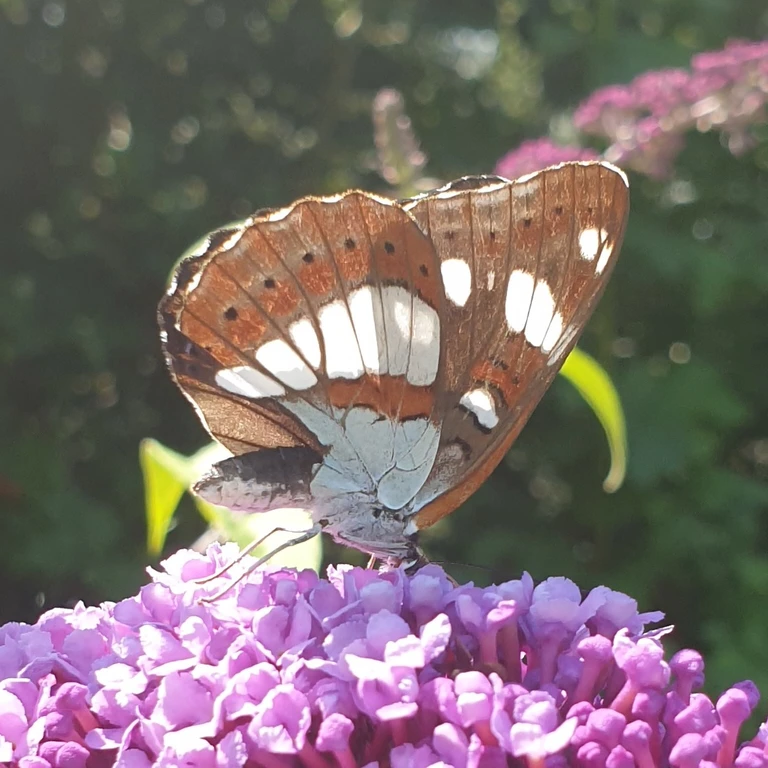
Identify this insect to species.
Limenitis reducta
